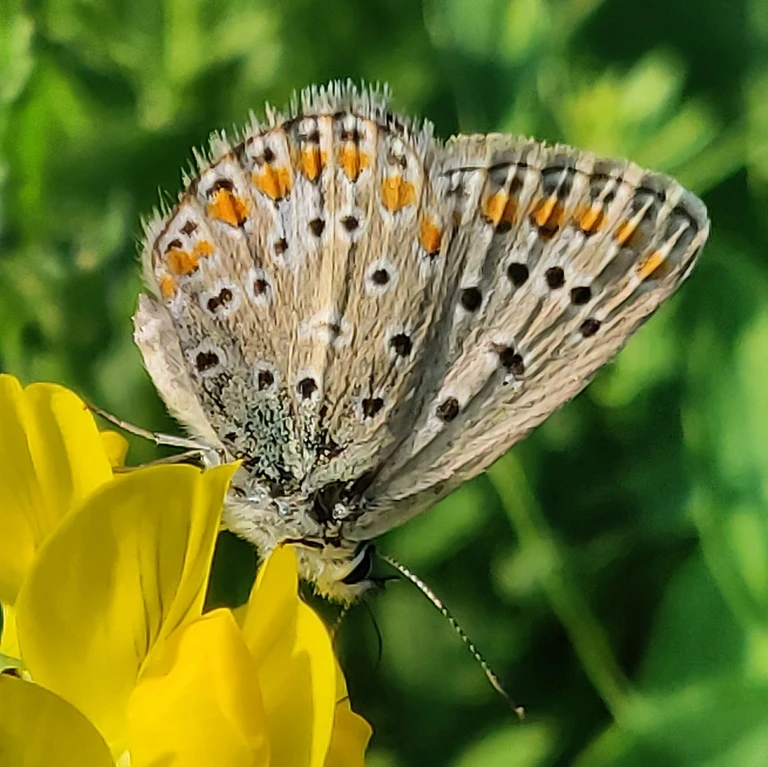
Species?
Polyommatus icarus
